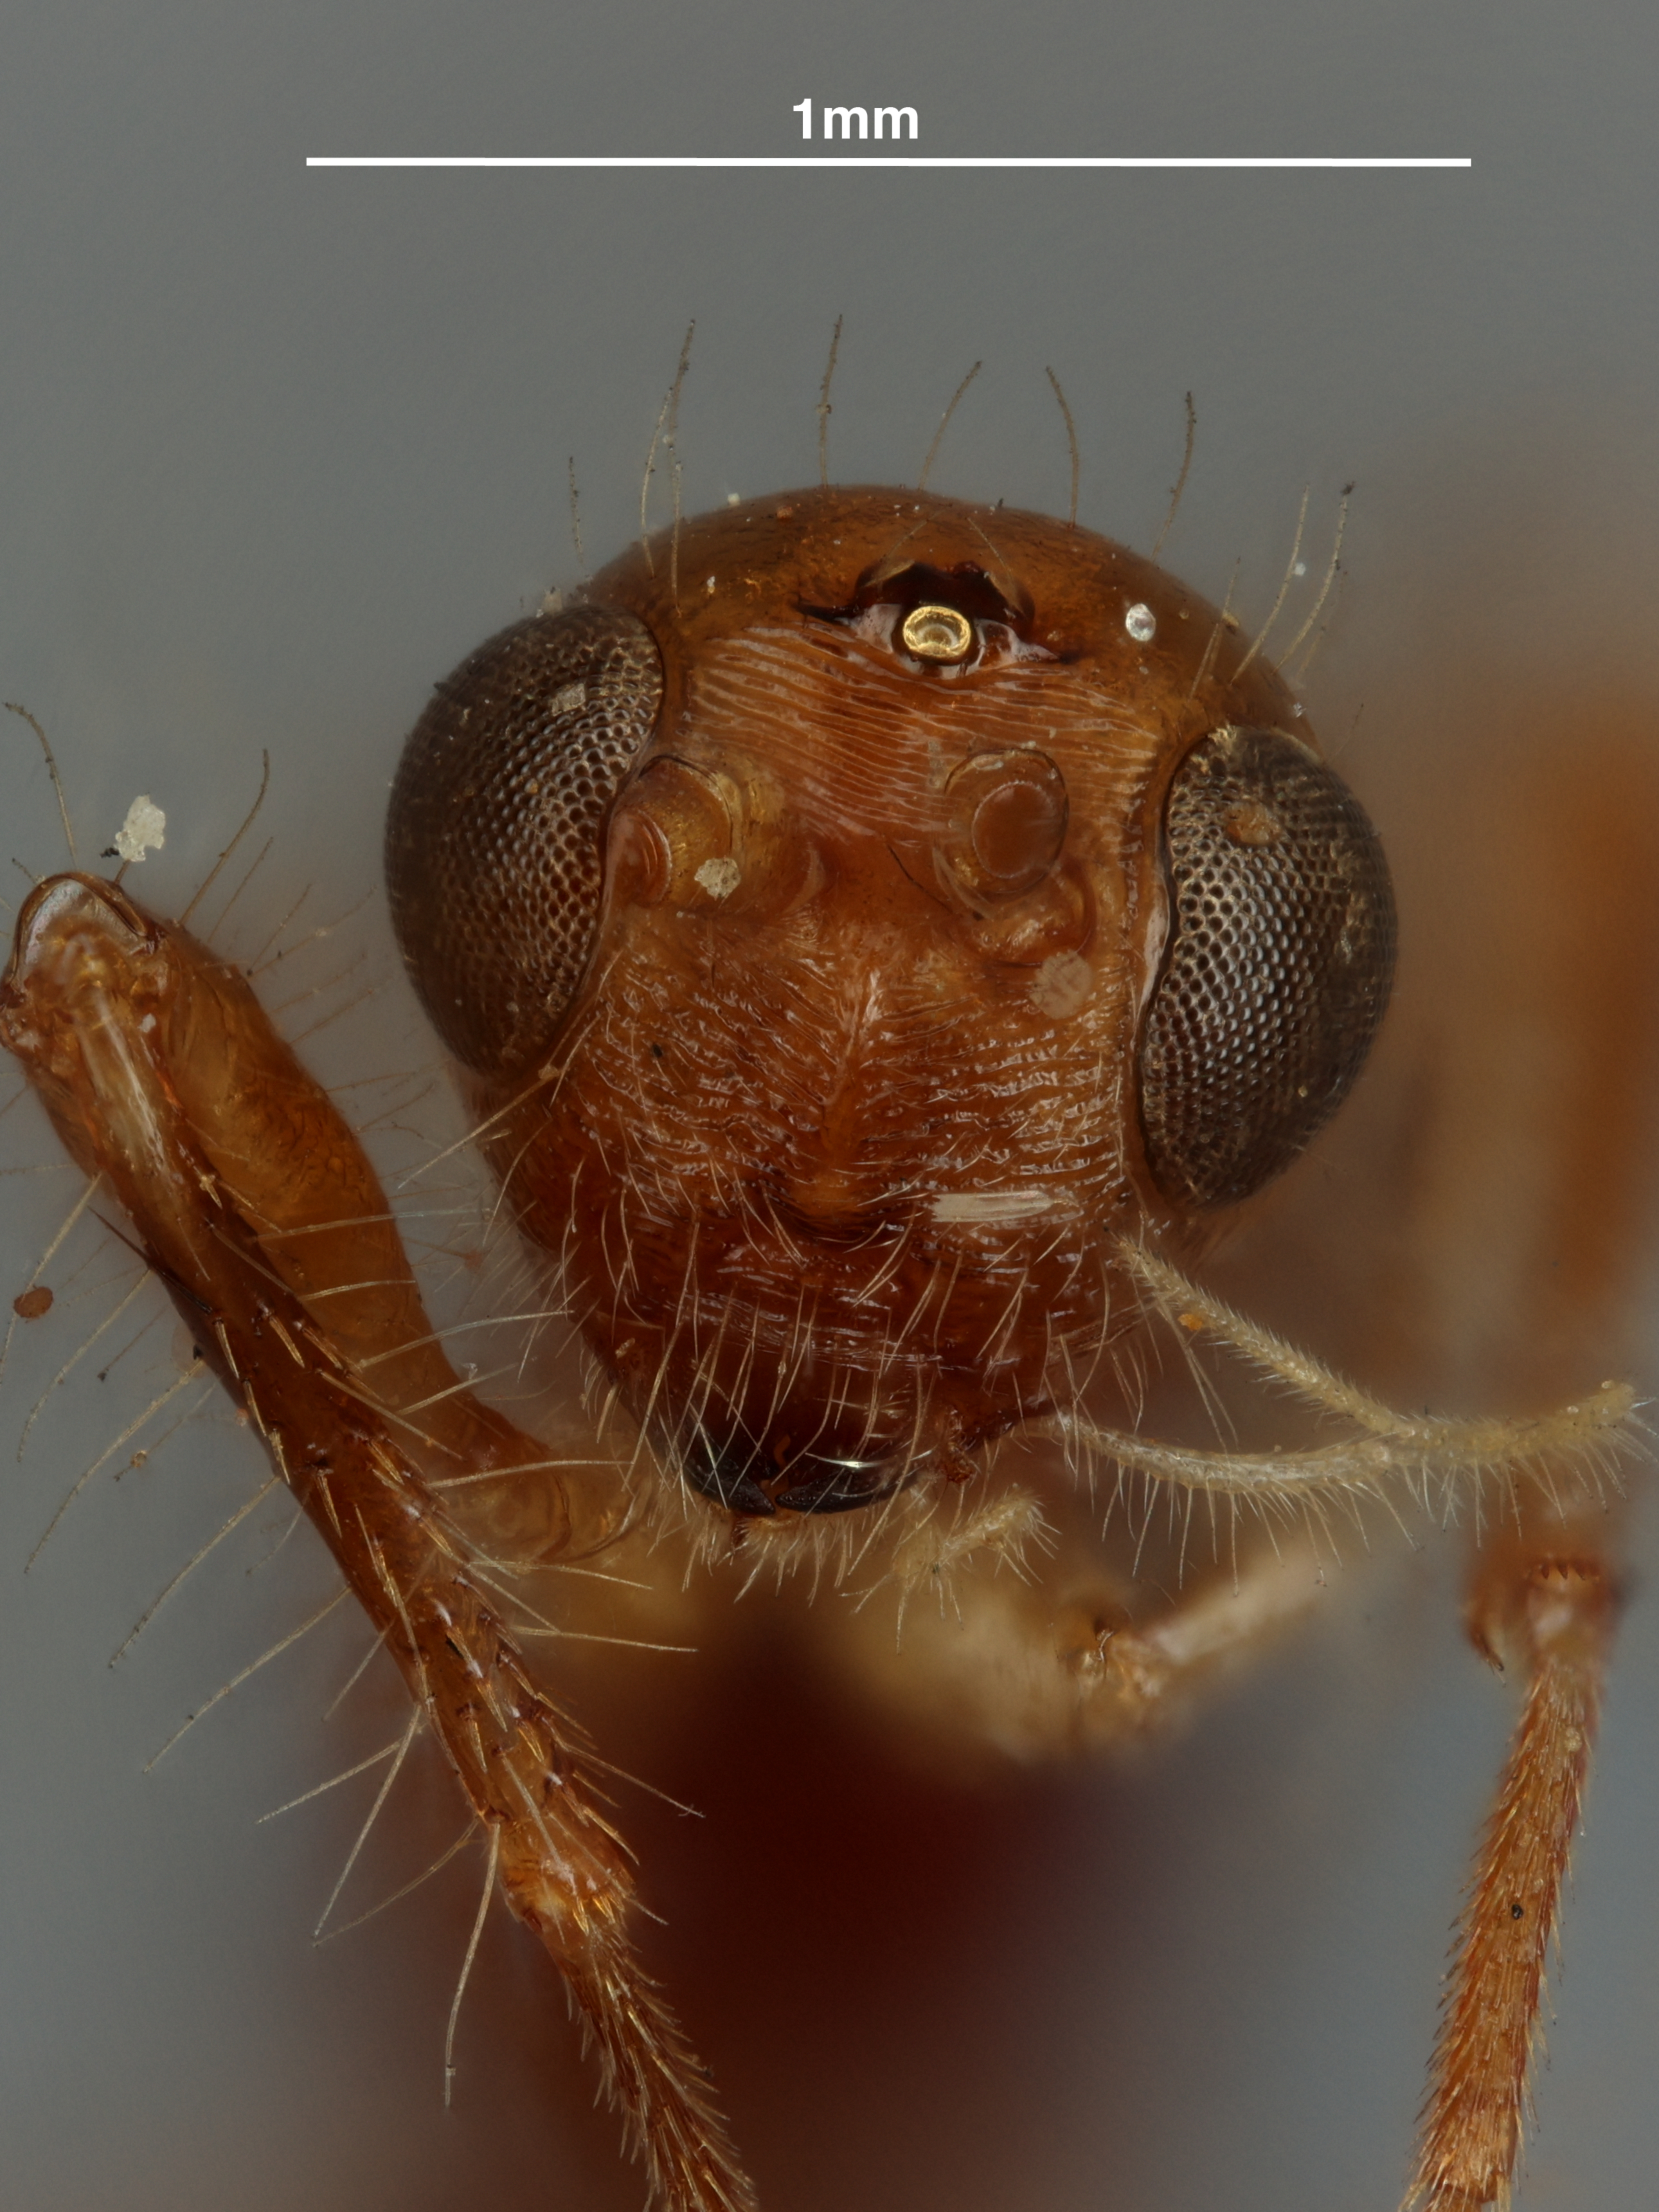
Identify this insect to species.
Spathius vahalis
